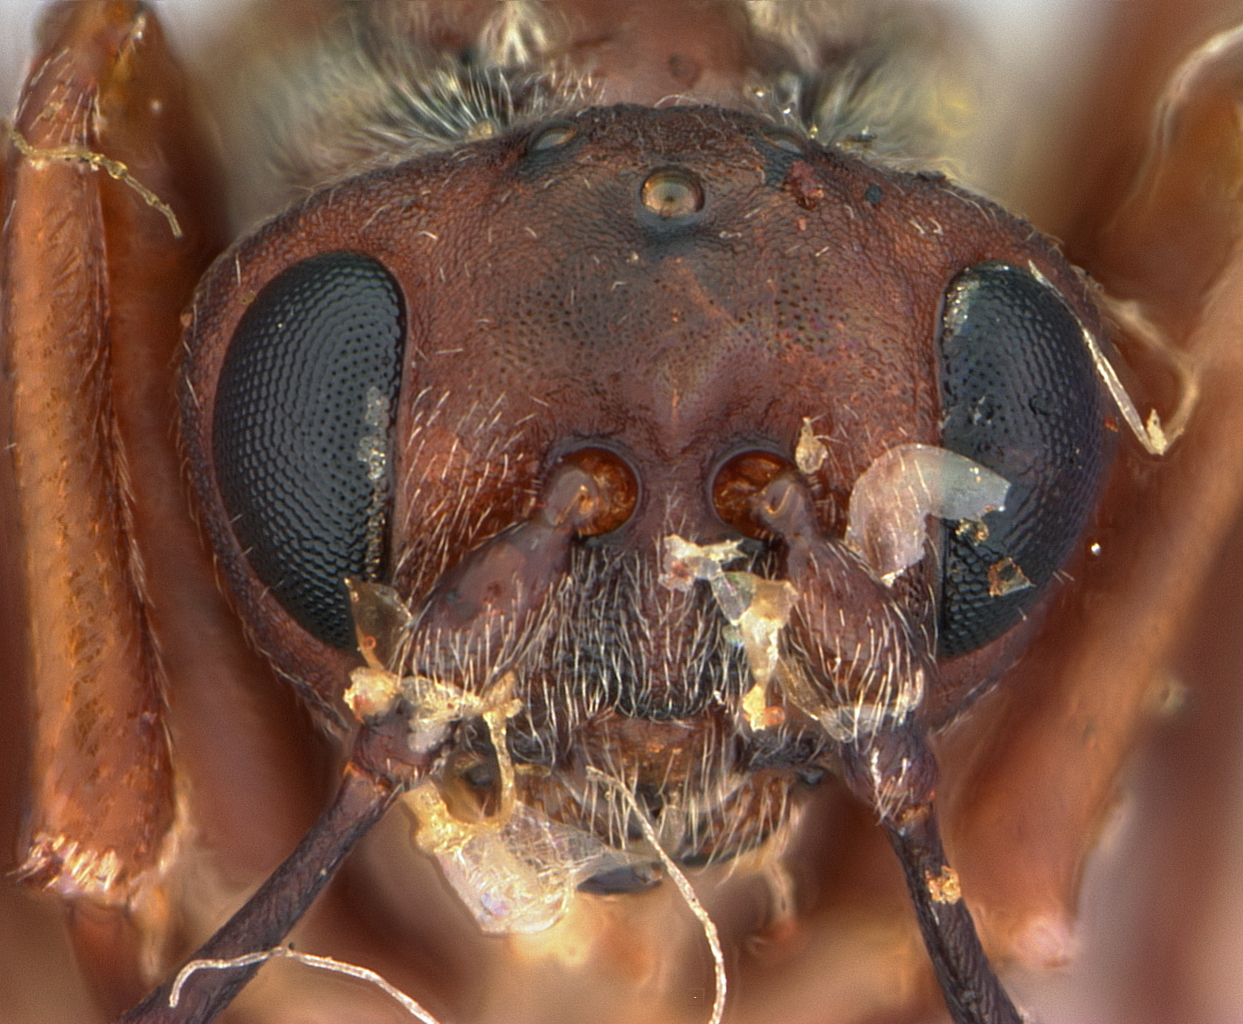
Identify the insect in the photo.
Andricus caepulaeformis
